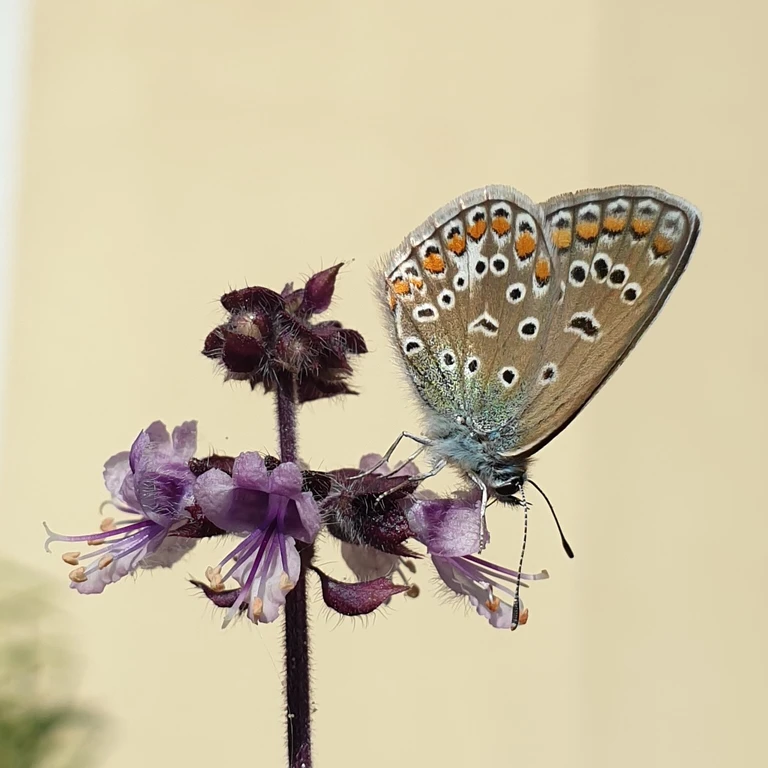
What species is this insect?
Polyommatus icarus
